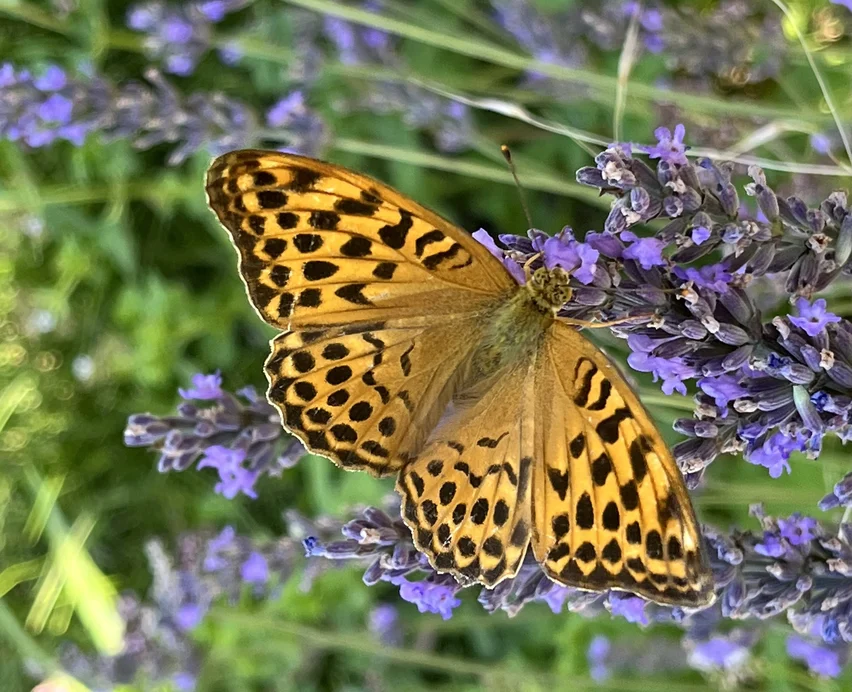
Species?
Argynnis paphia
